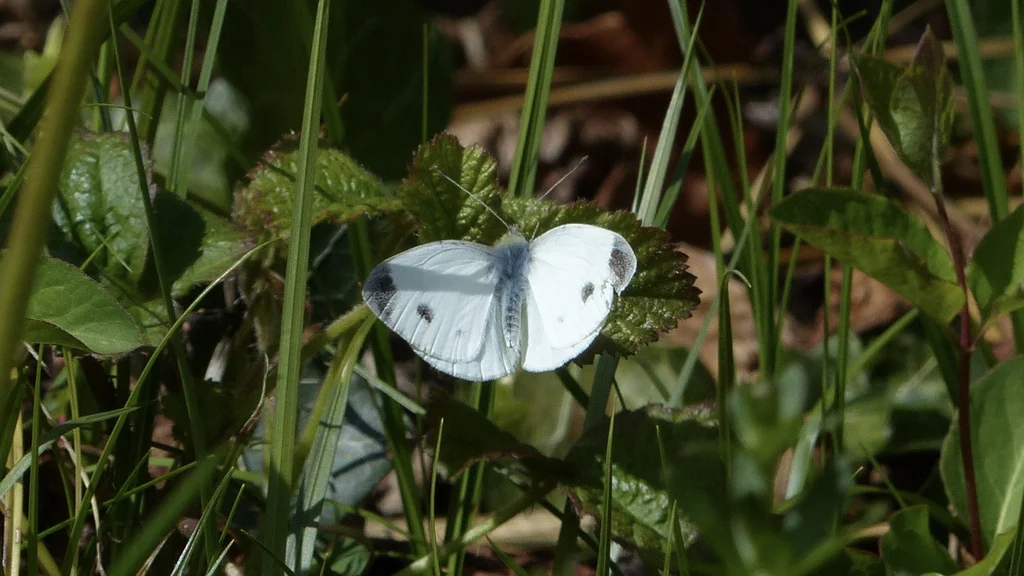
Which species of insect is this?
Pieris mannii
